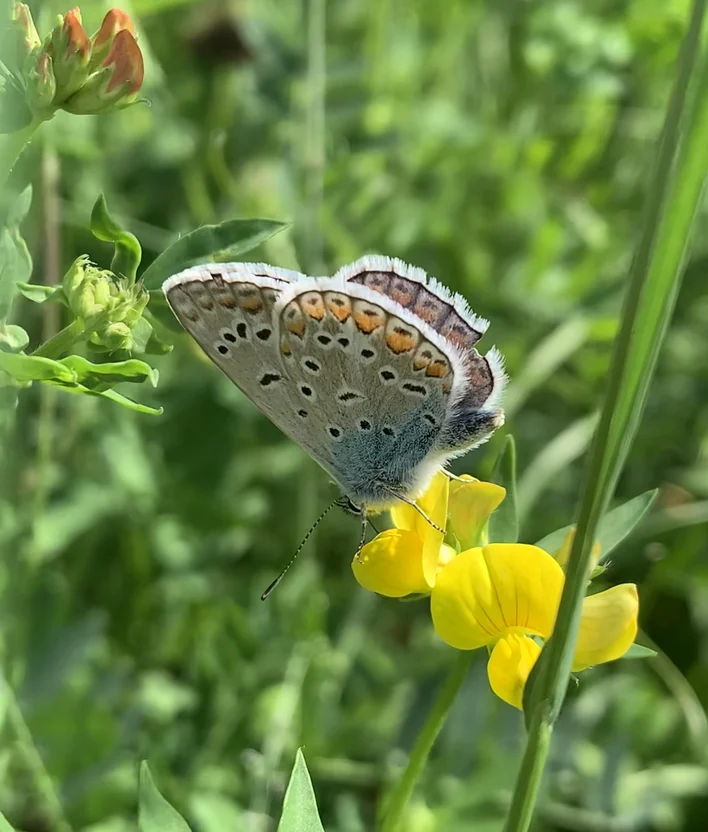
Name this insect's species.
Polyommatus icarus
